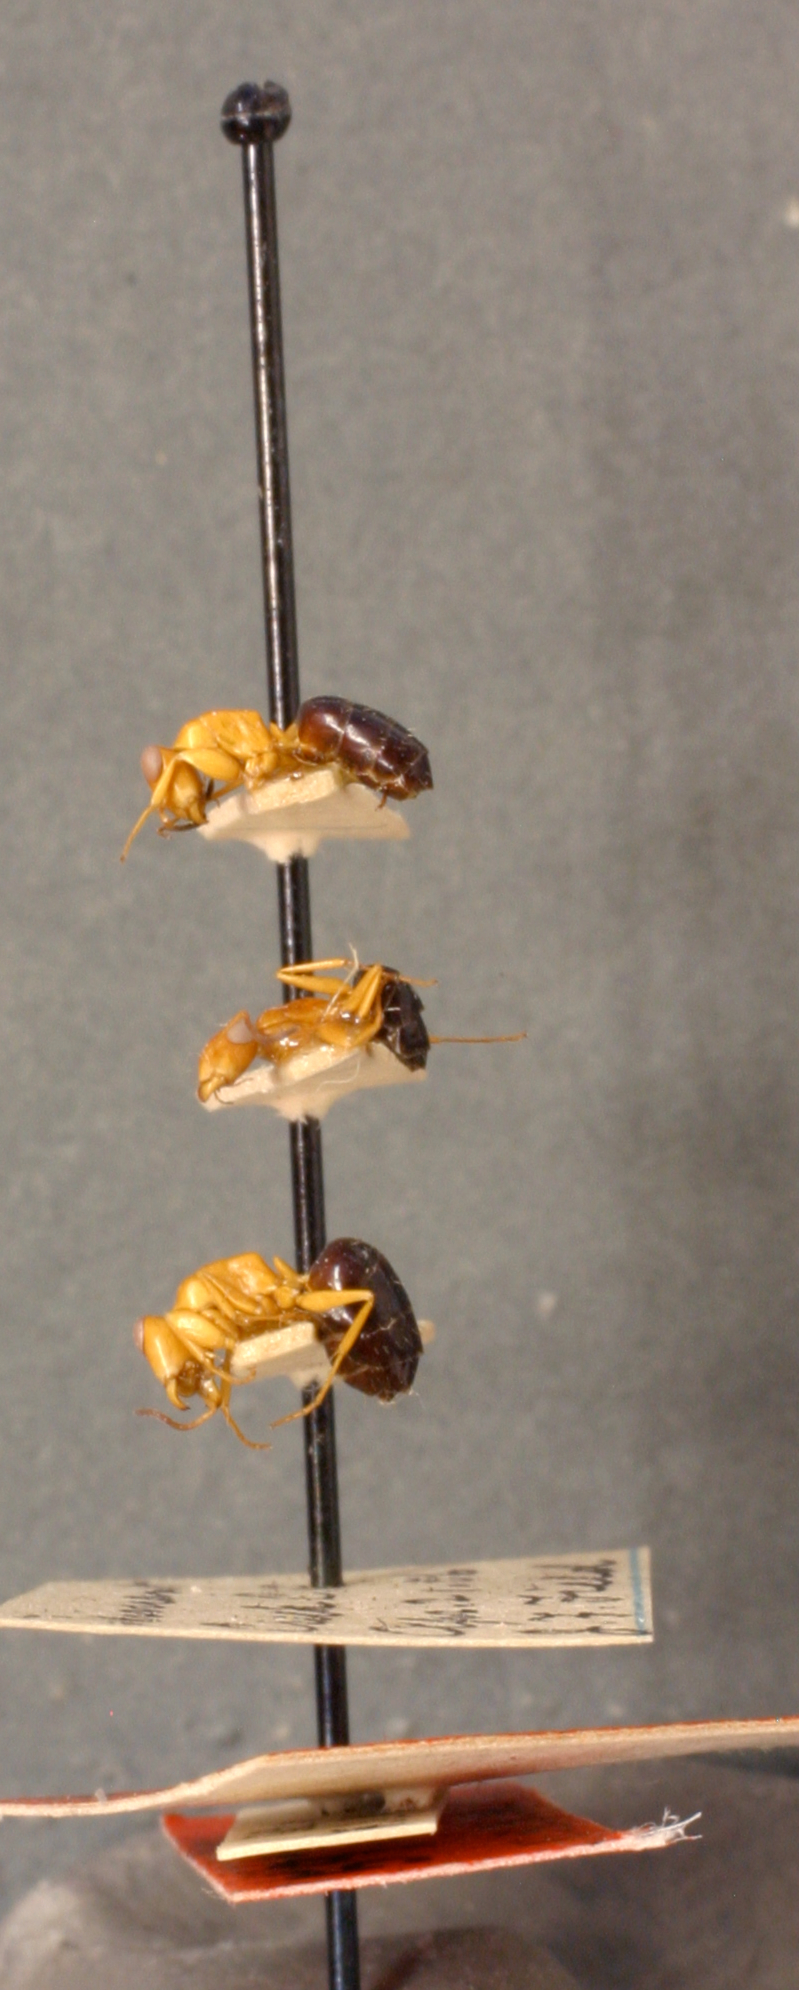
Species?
Opisthopsis haddoni
